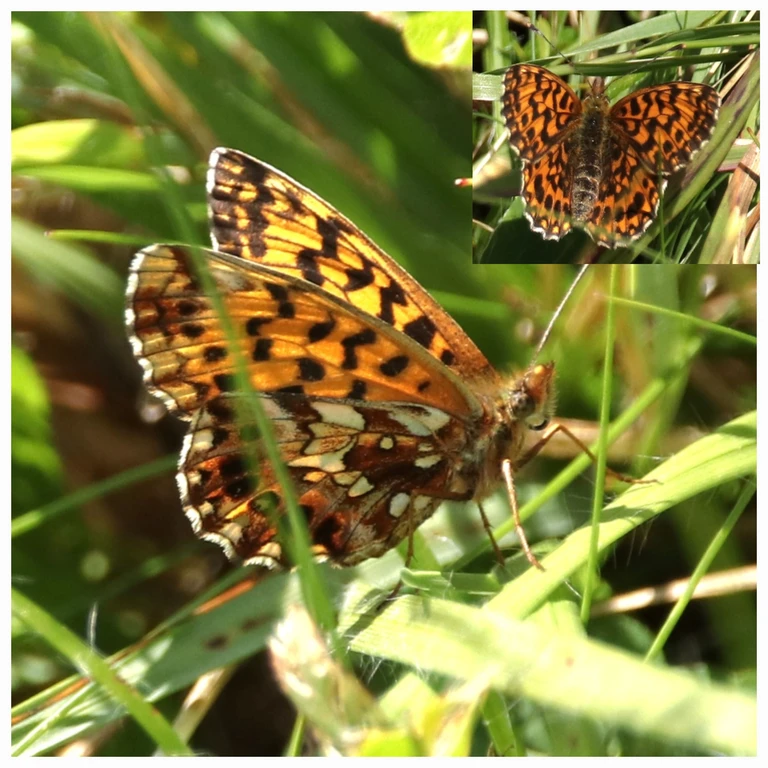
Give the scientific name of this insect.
Boloria dia
